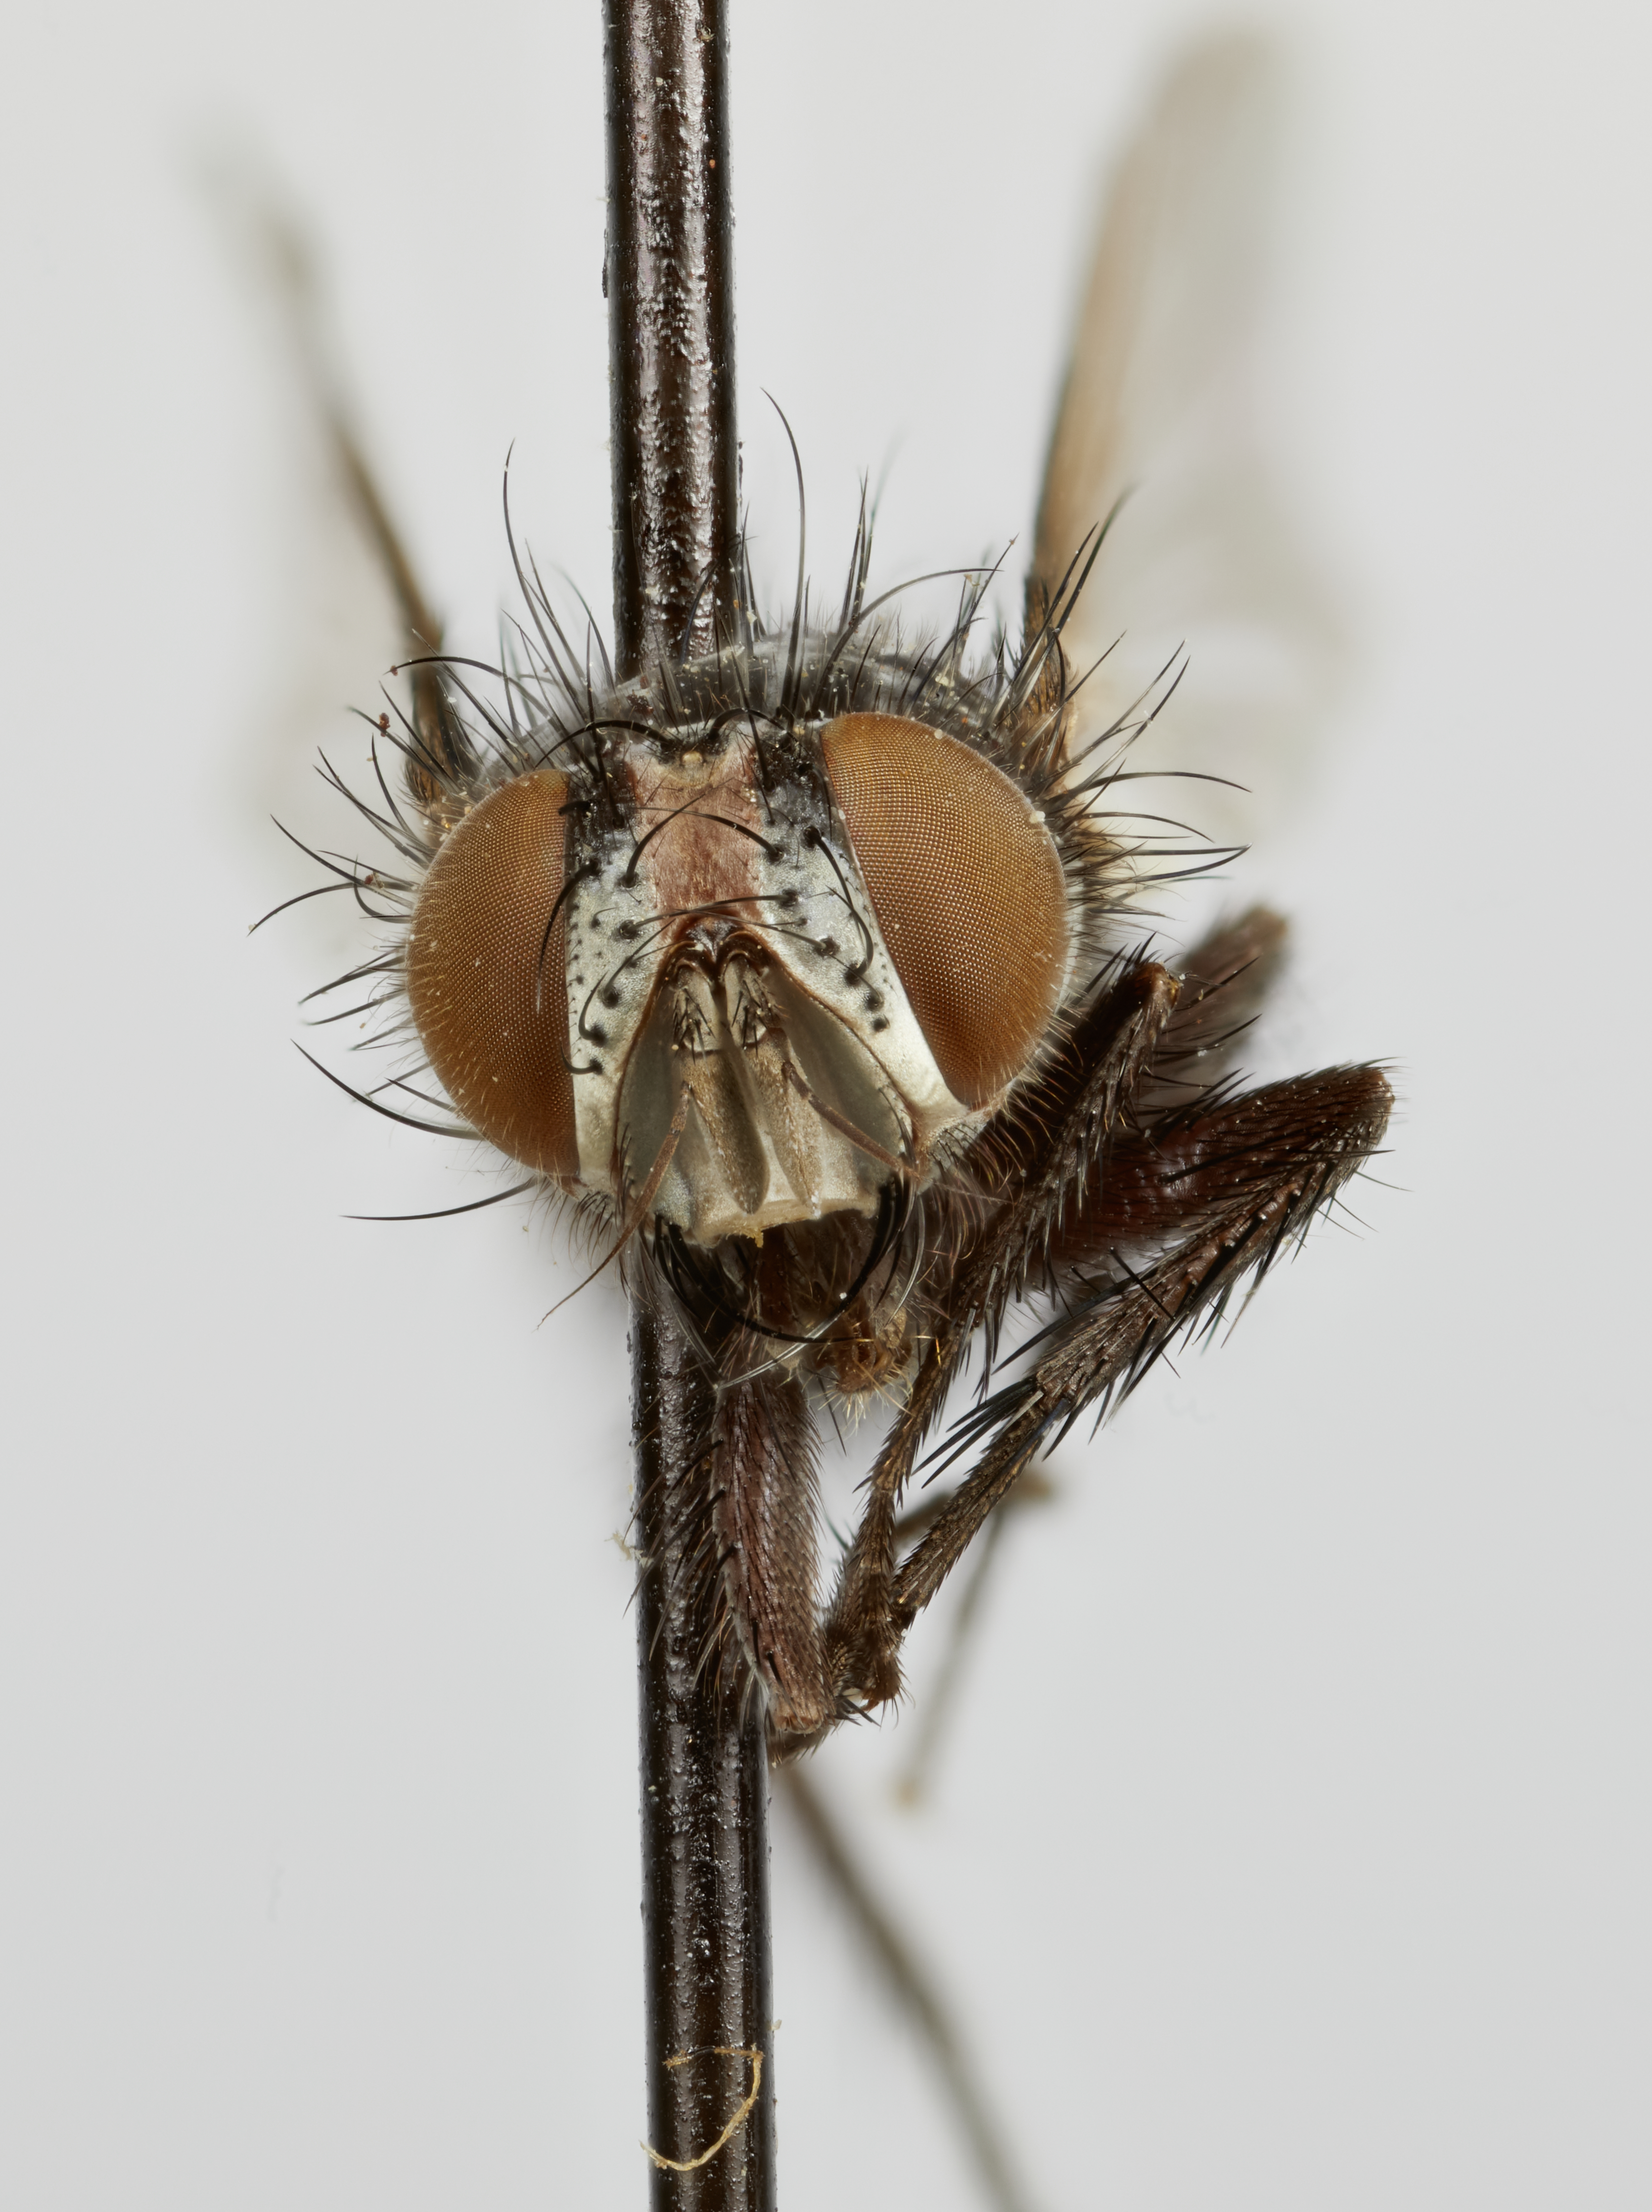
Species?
Plagiophryxe pecosensis
